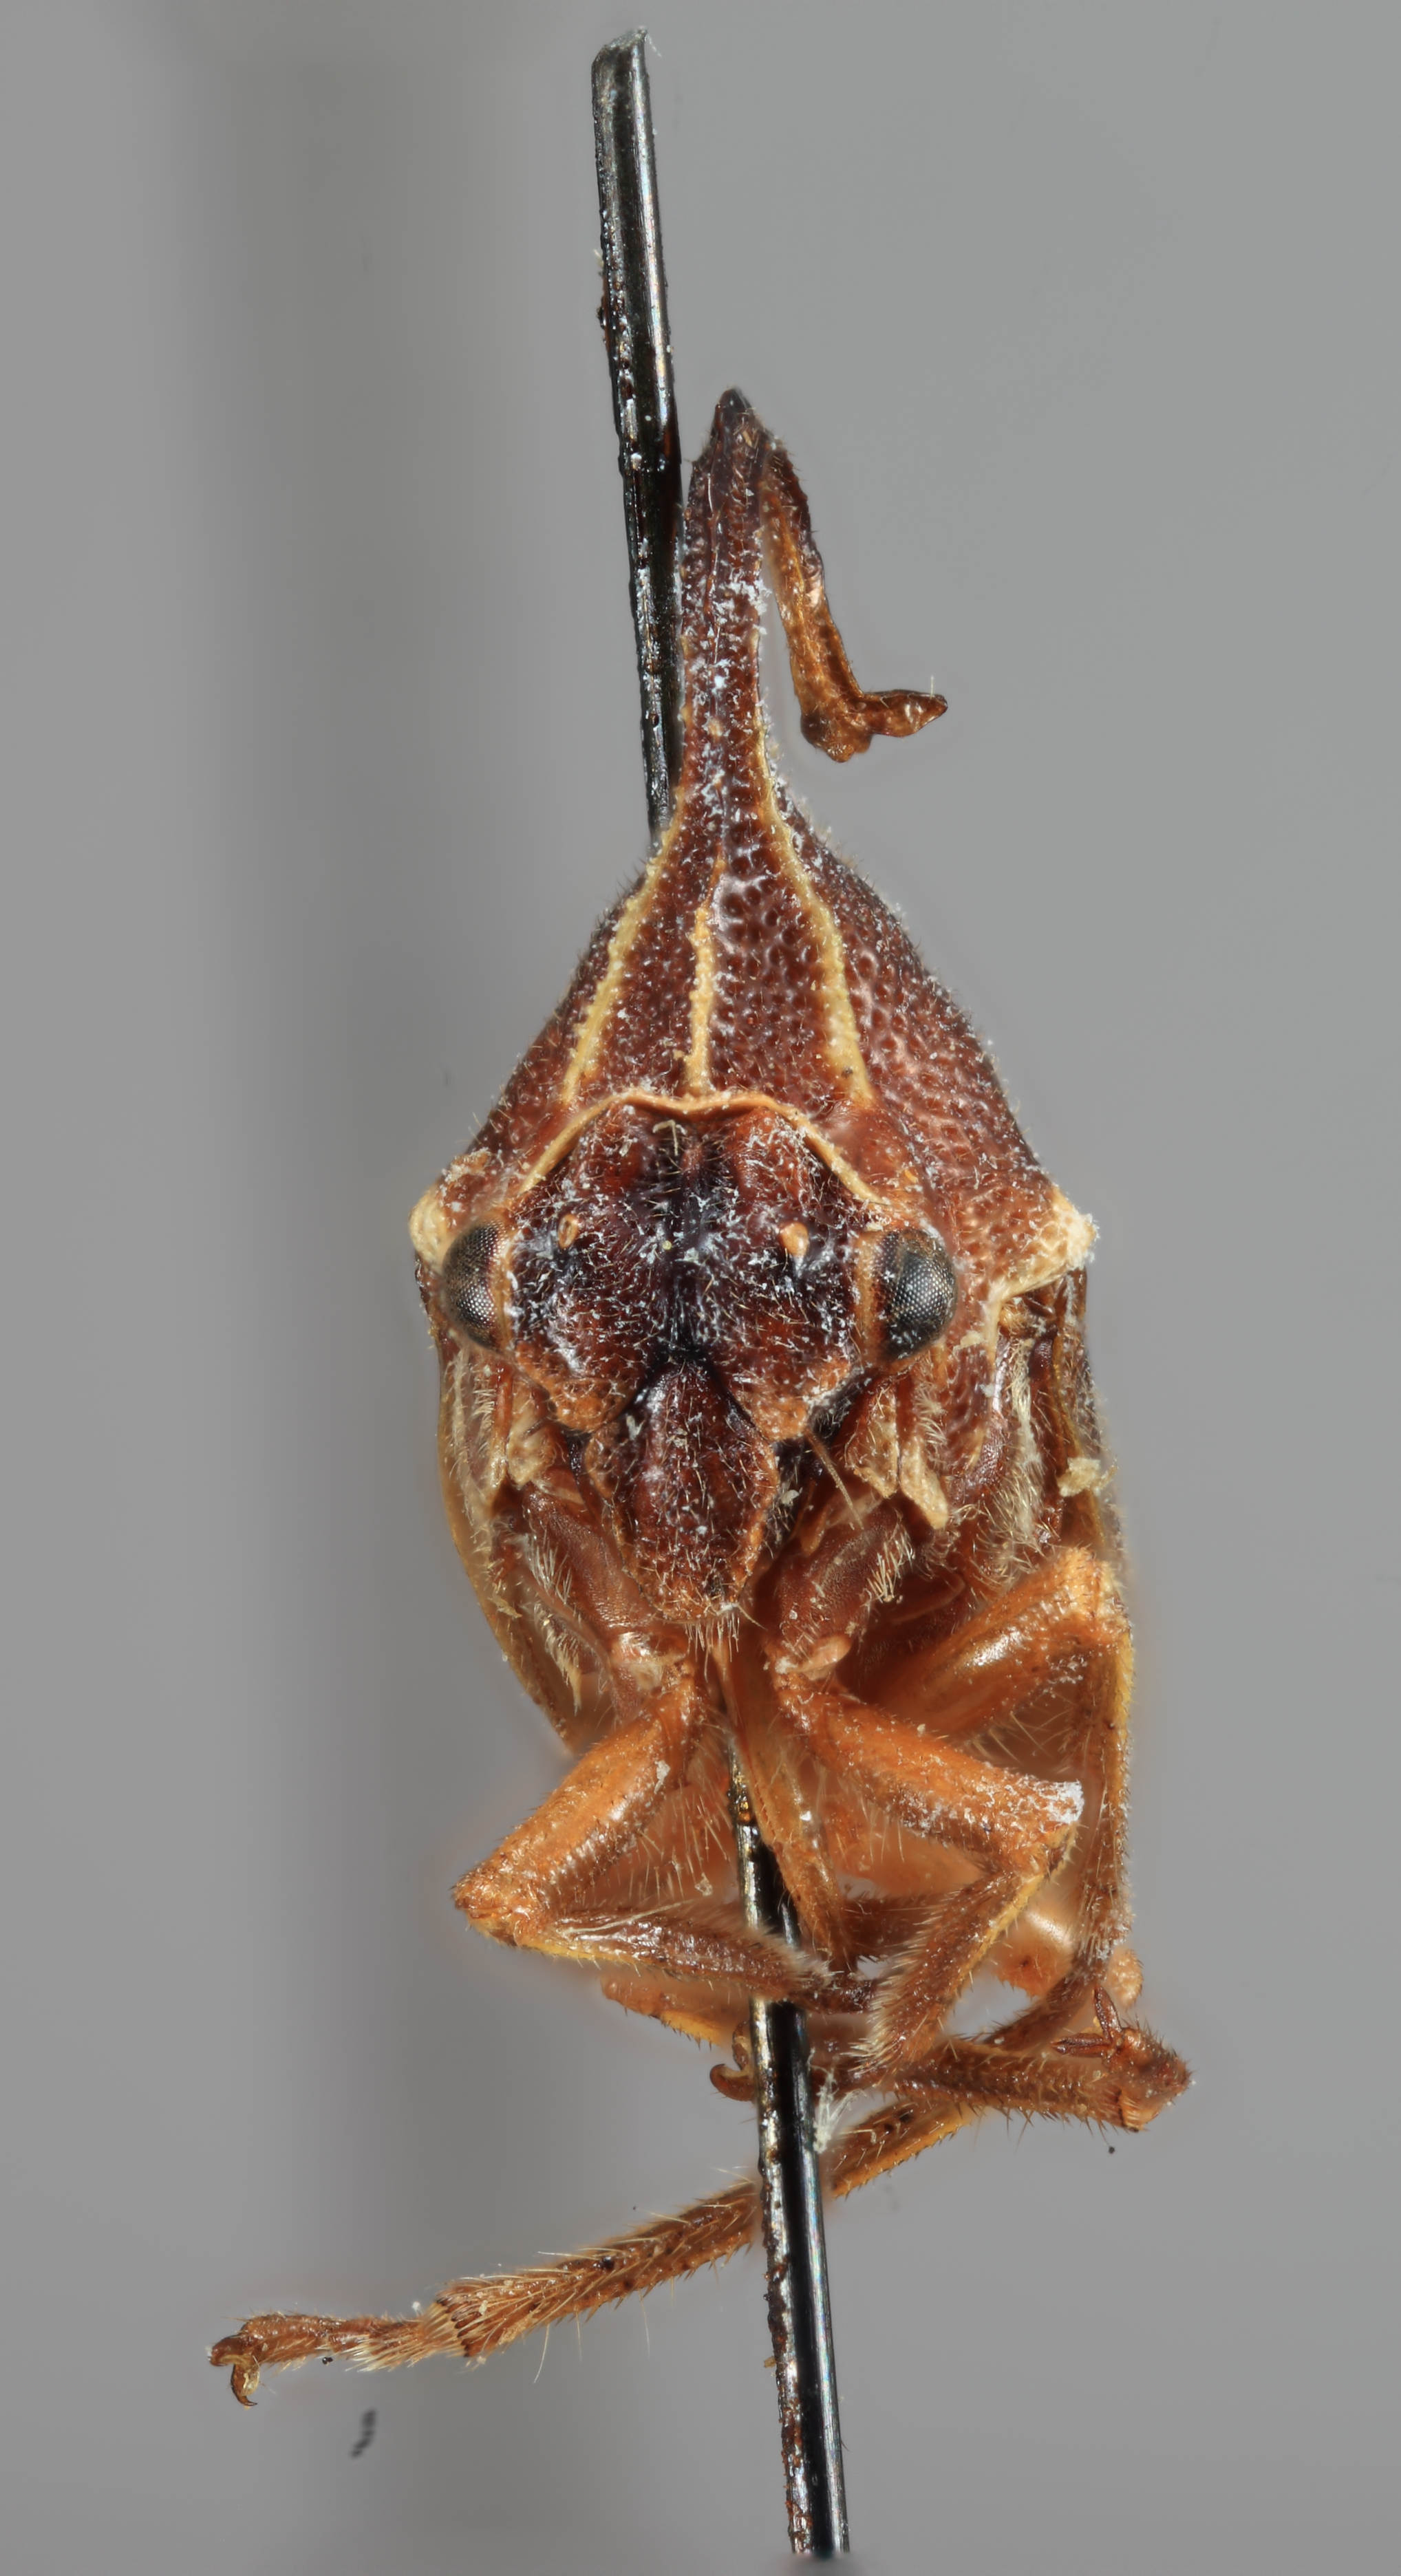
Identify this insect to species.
Pyrpolyrium fulmeki
